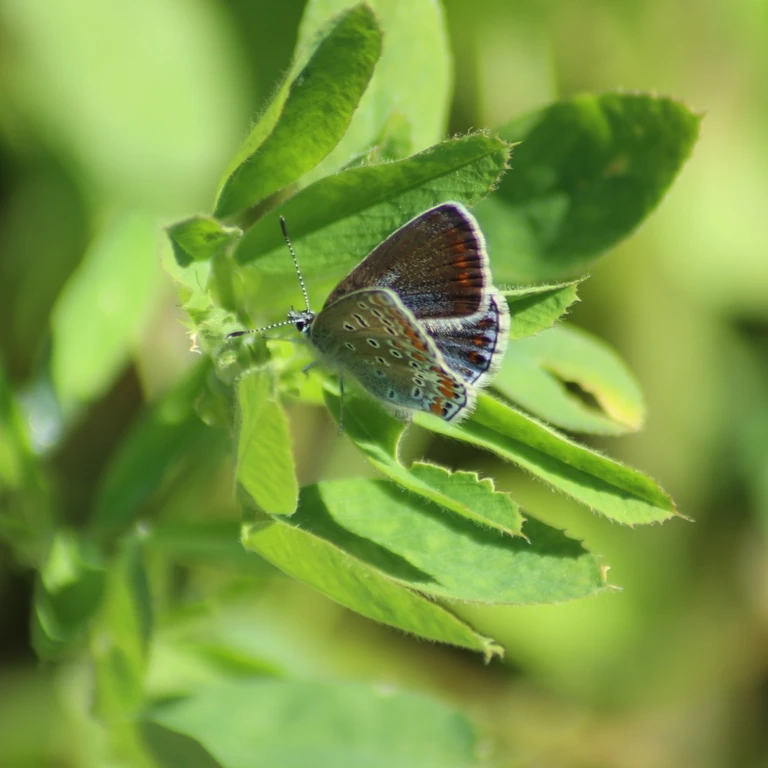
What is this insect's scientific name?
Polyommatus icarus
